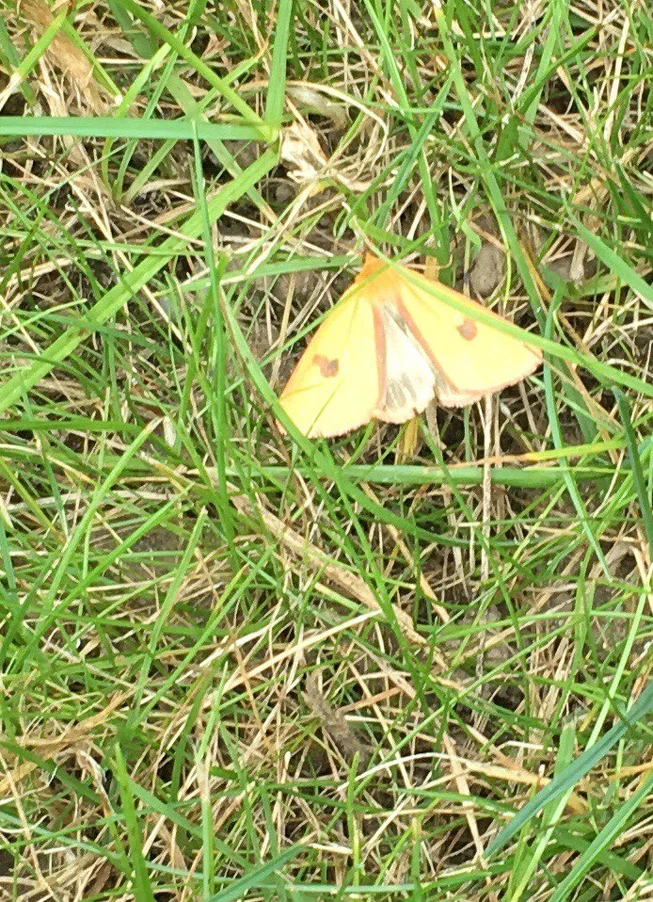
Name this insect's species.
Diacrisia sannio
